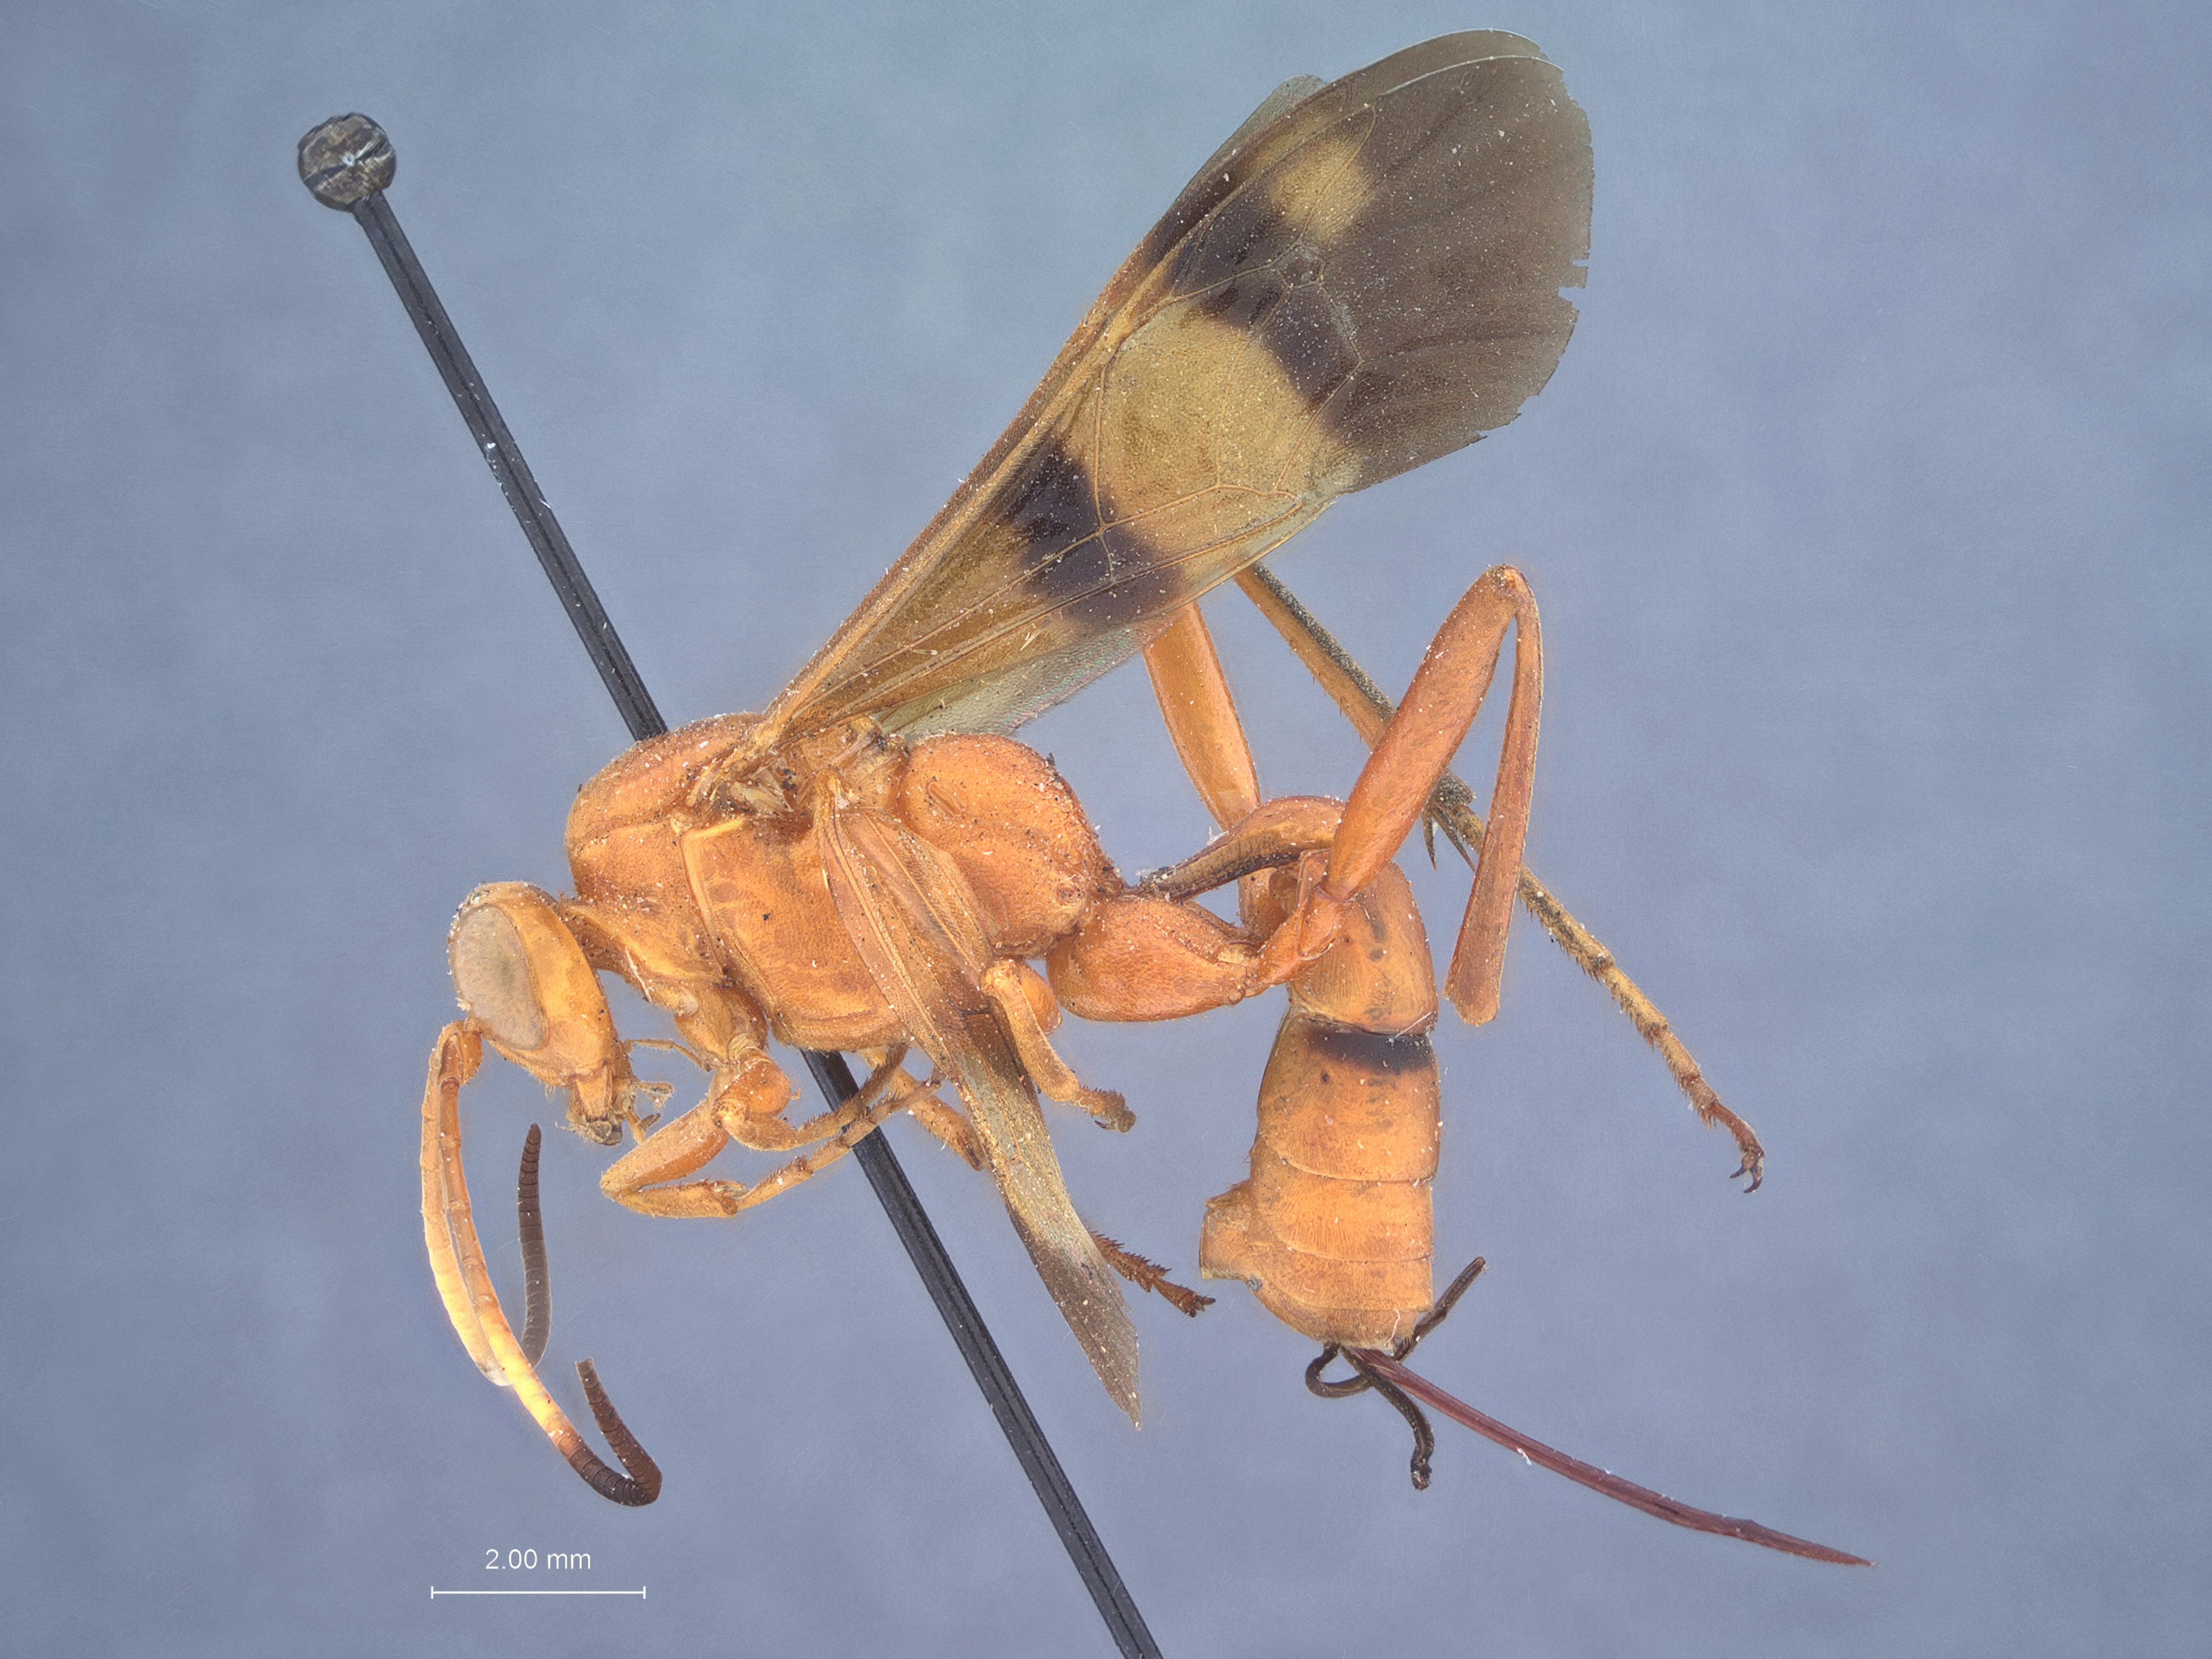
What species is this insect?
Compsocryptus apicalis
